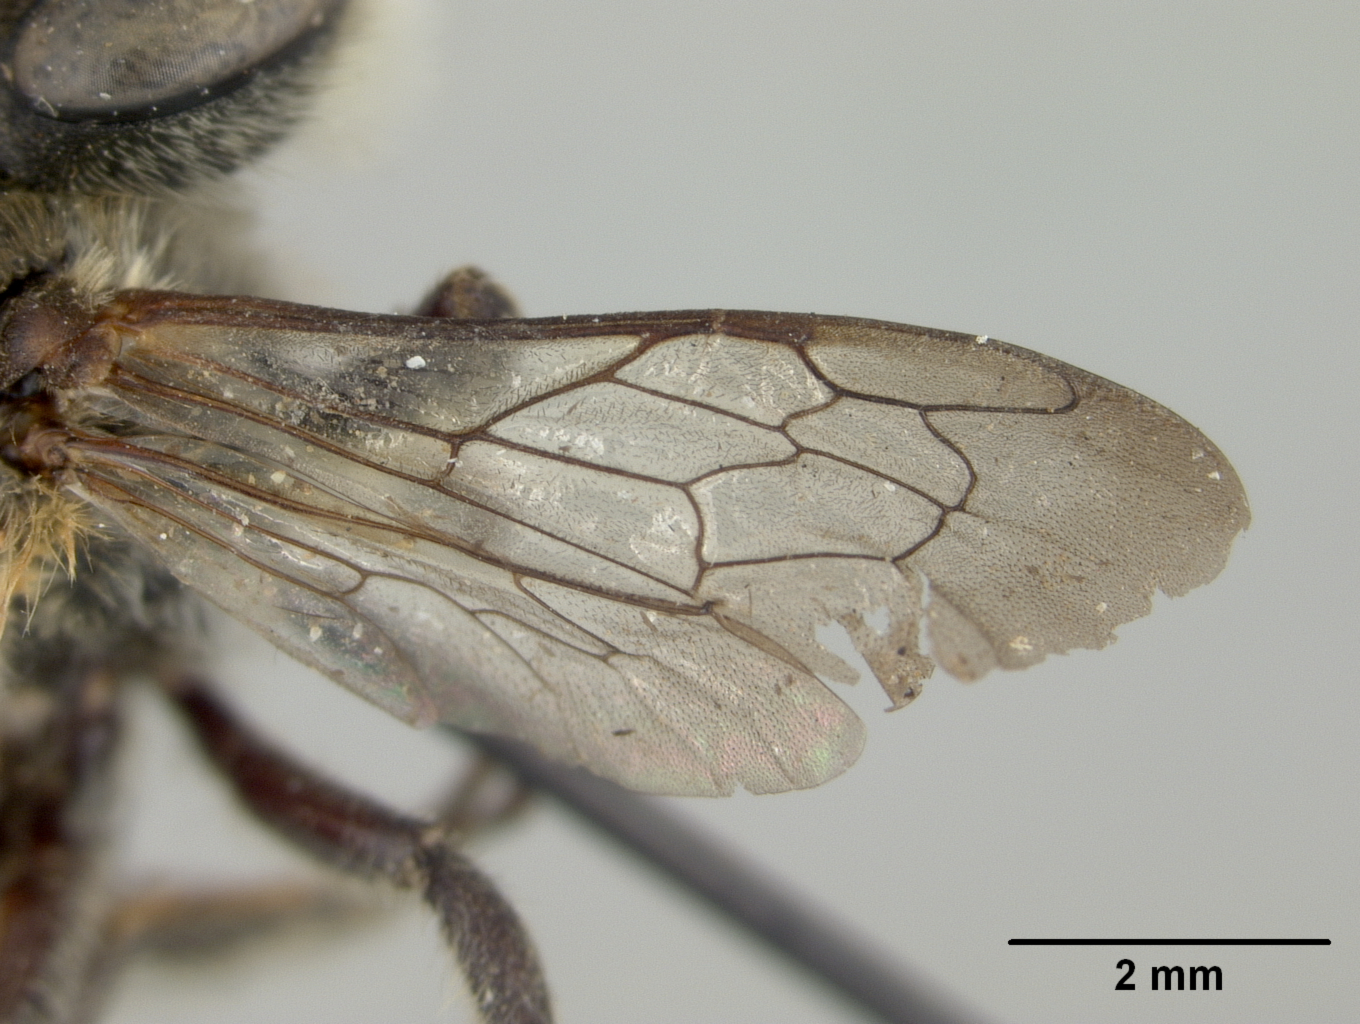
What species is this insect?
Megachile xantholeuca
